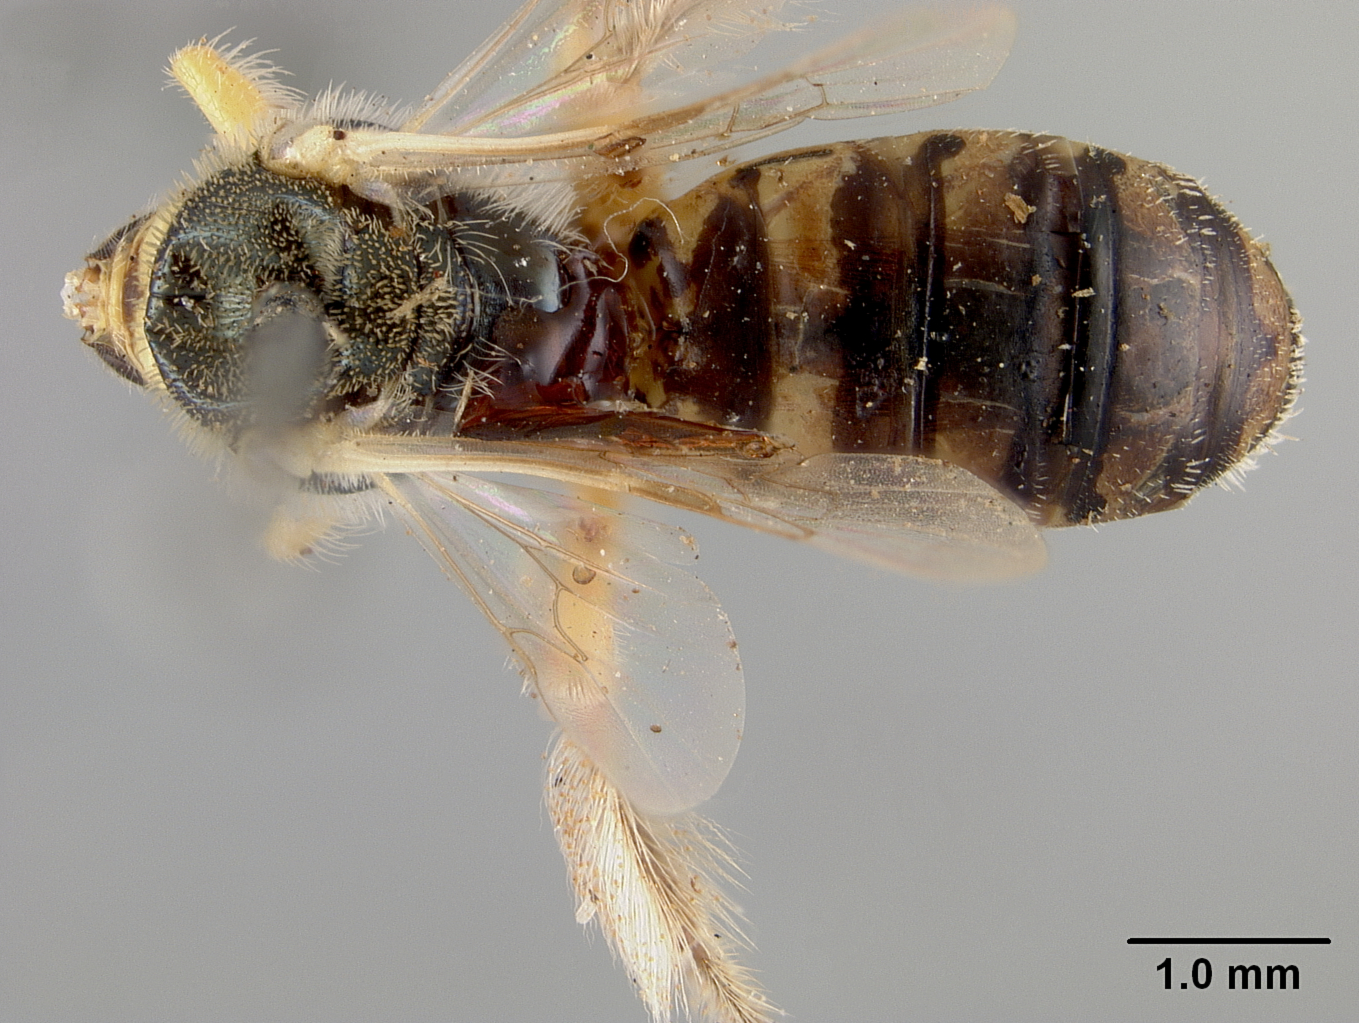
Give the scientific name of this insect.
Perdita utahensis
